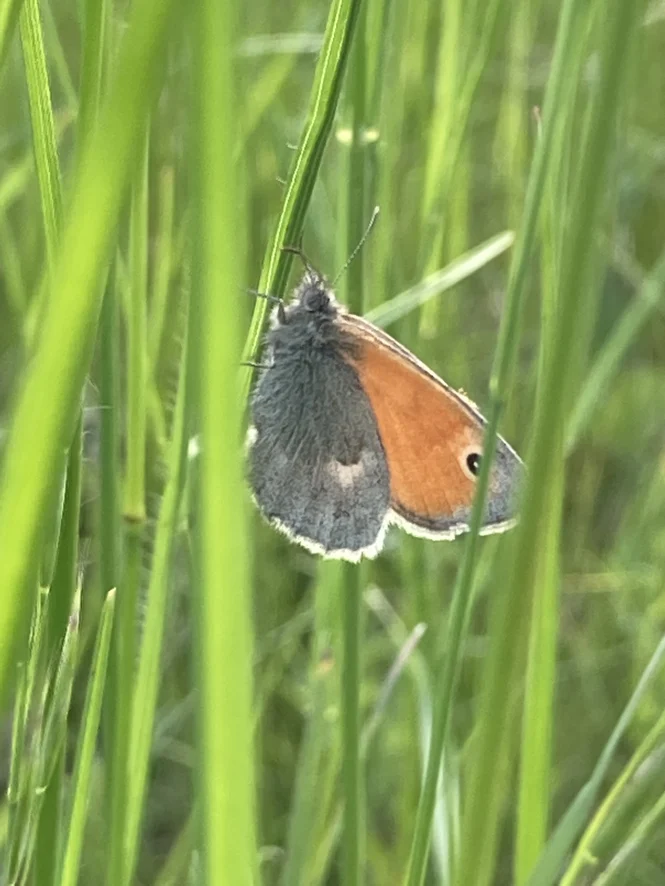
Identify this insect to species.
Coenonympha pamphilus
